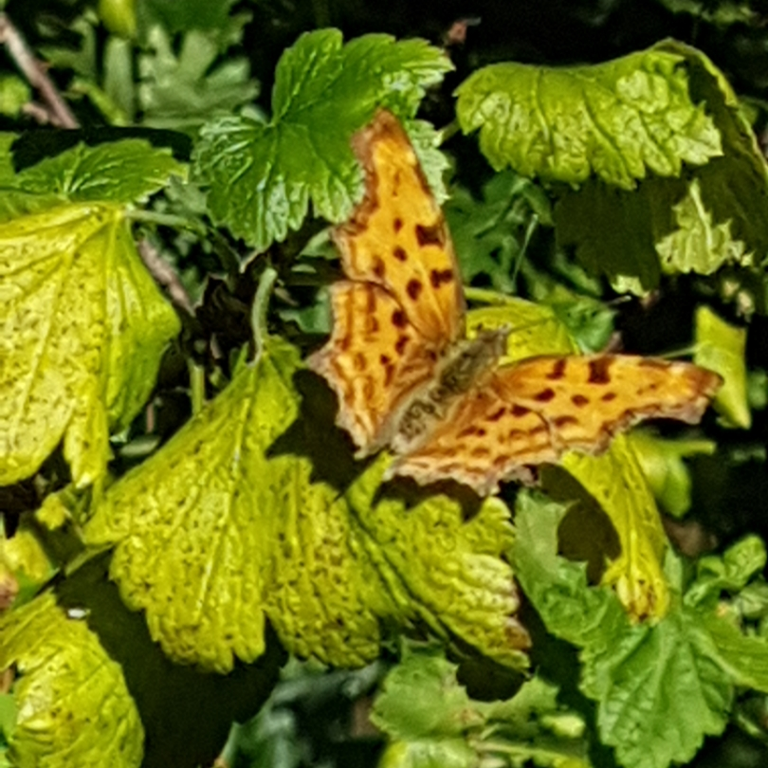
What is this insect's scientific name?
Polygonia c-album
